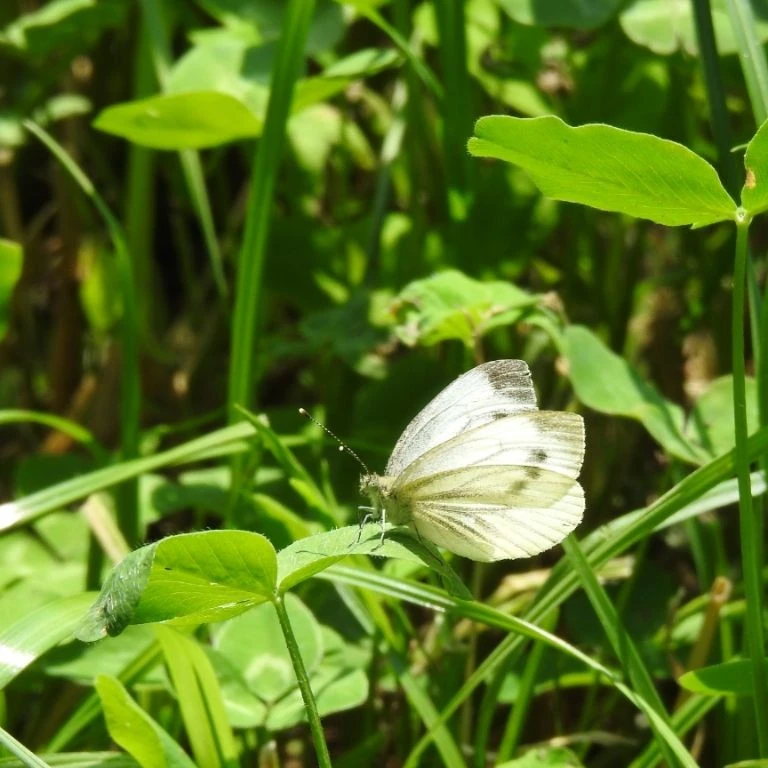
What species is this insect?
Pieris napi
